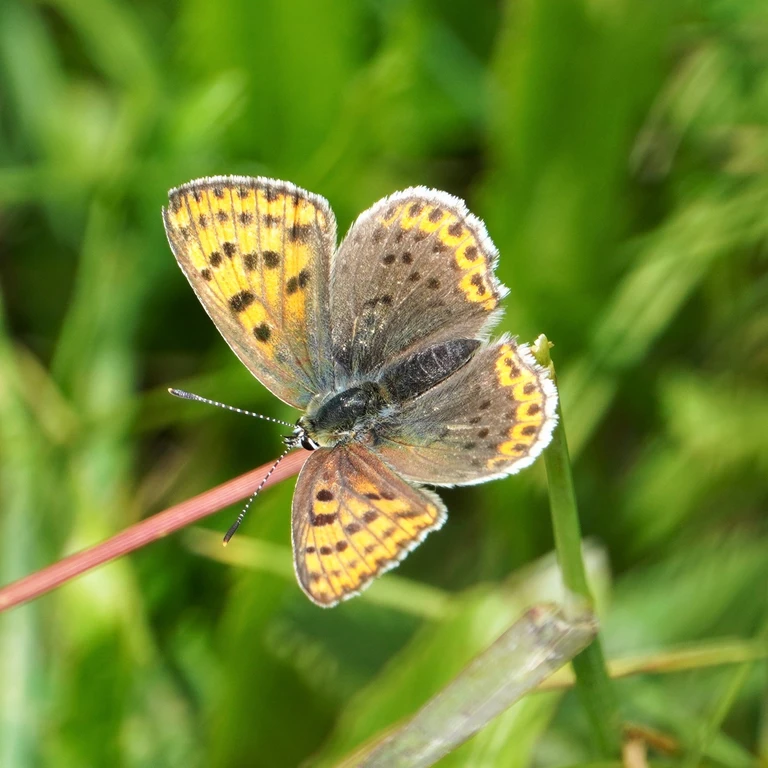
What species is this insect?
Lycaena tityrus (also Loweia tityrus)
